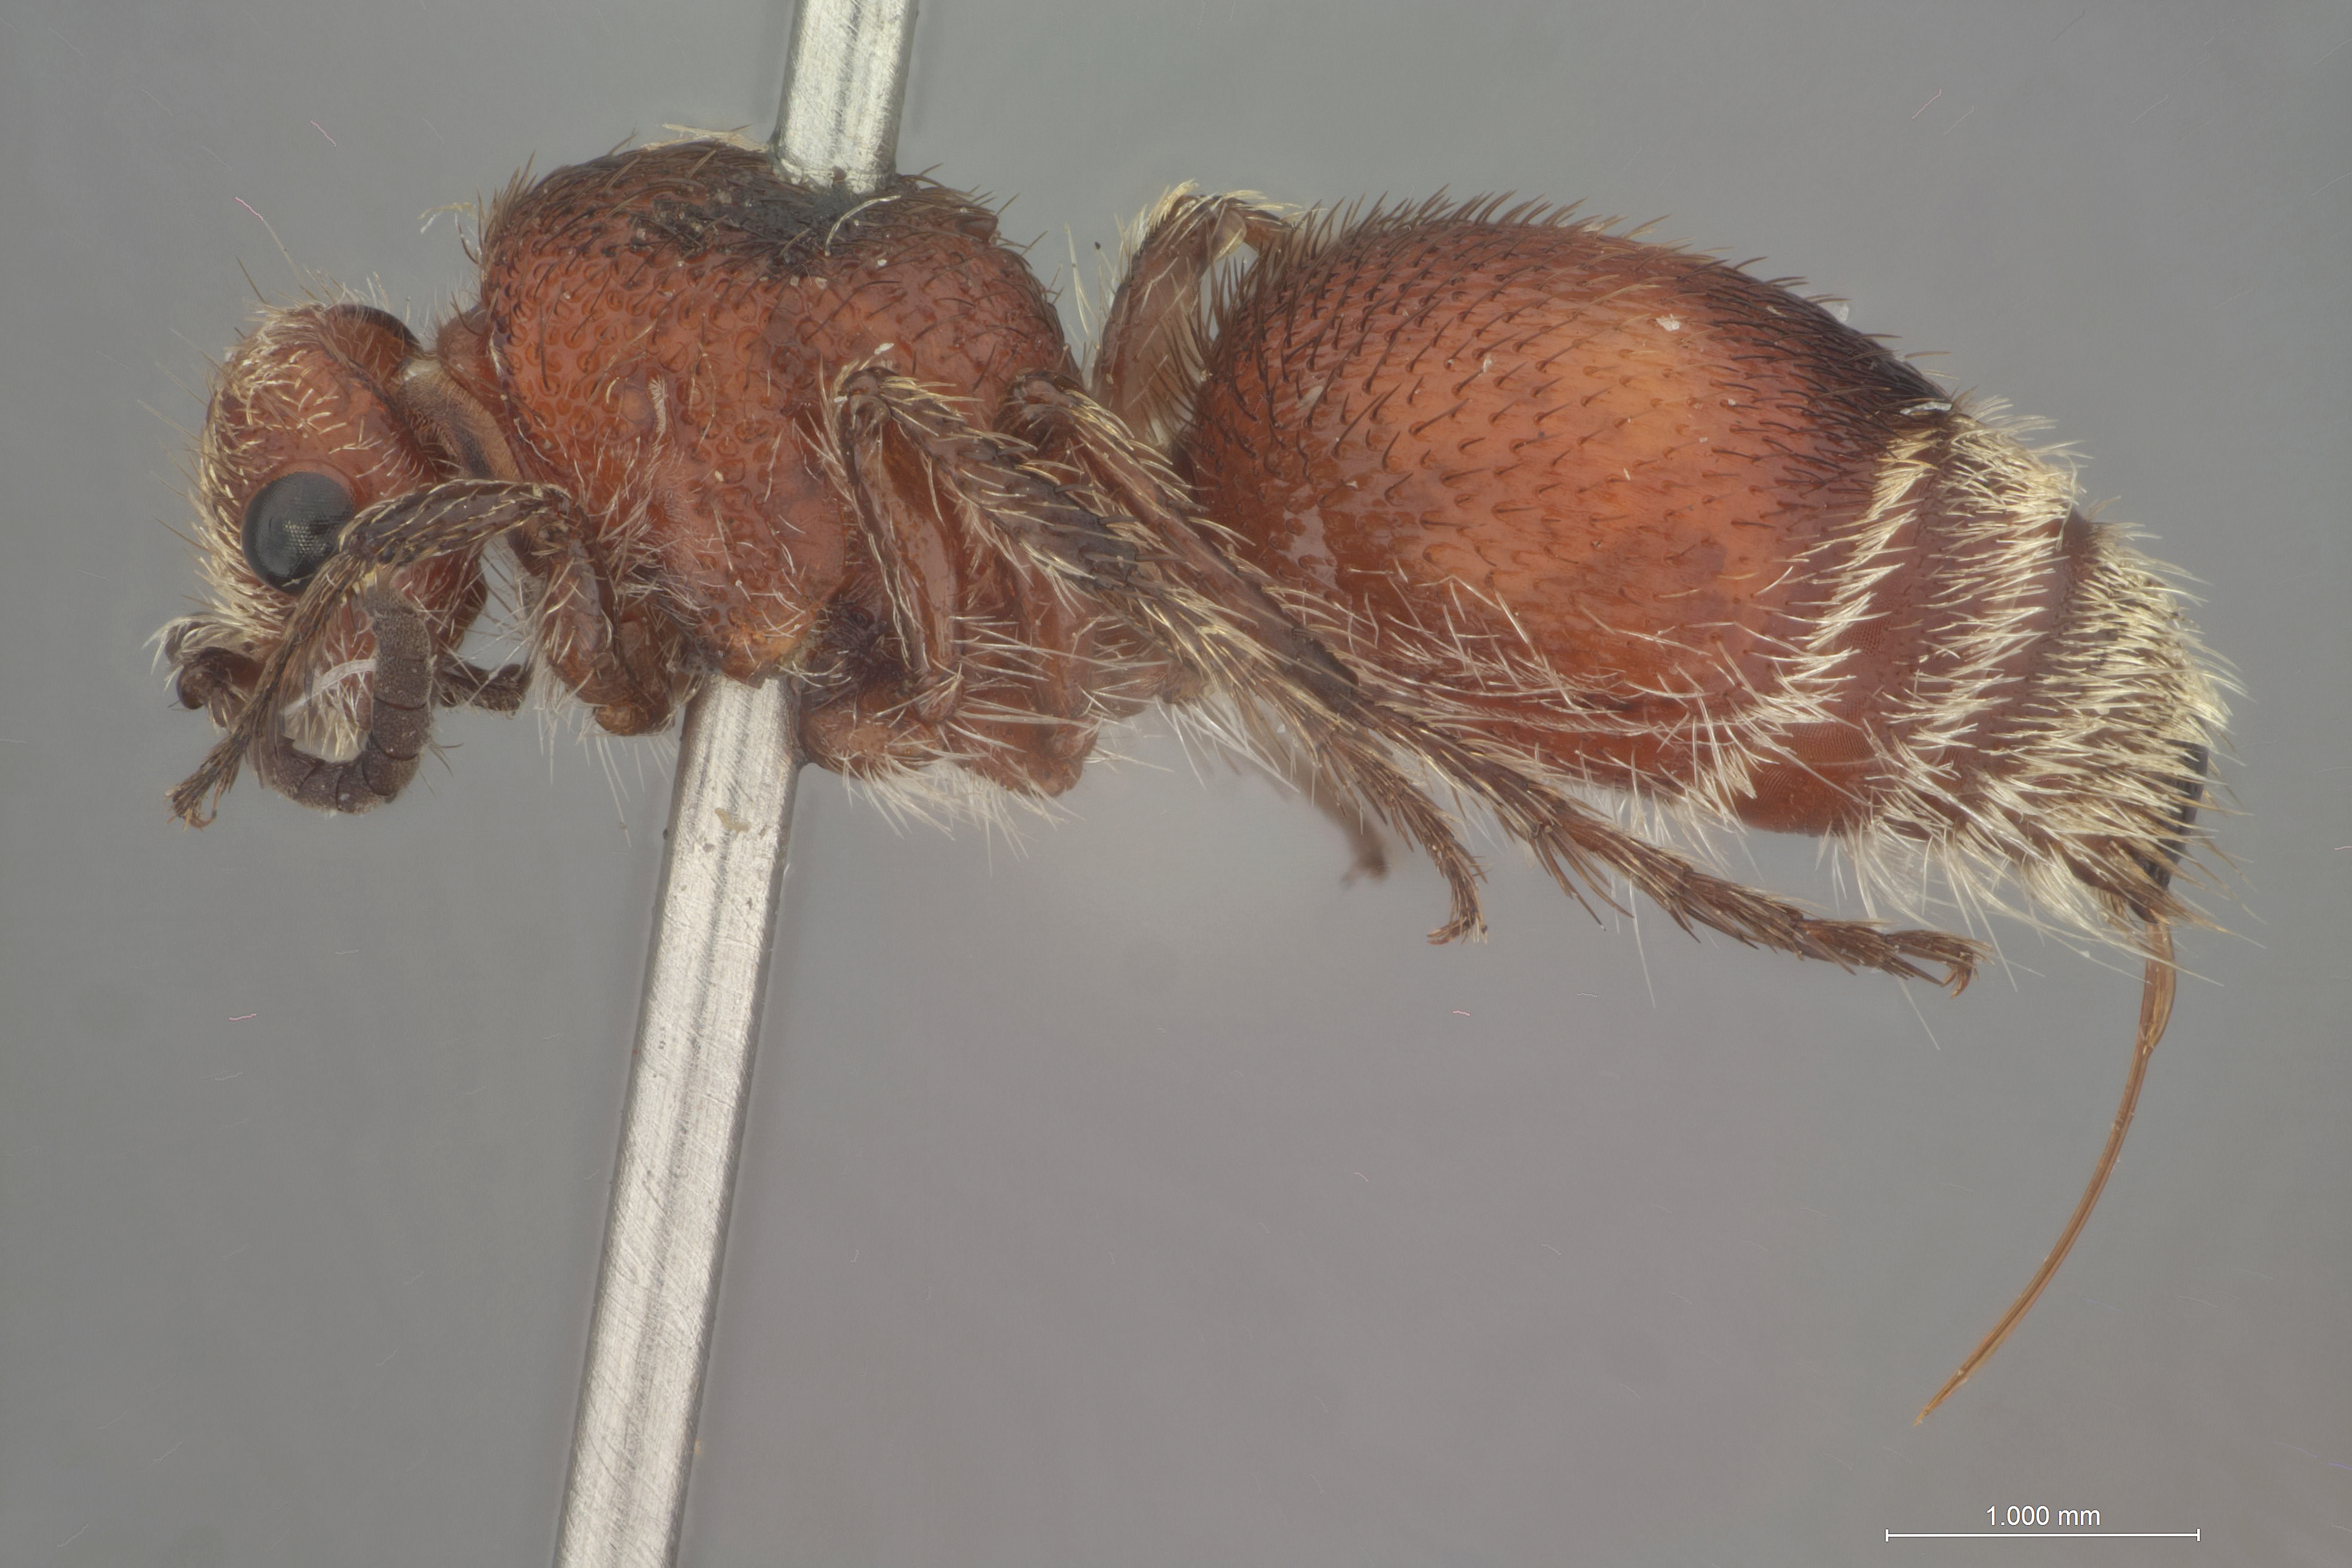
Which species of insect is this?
Dasymutilla archboldi
